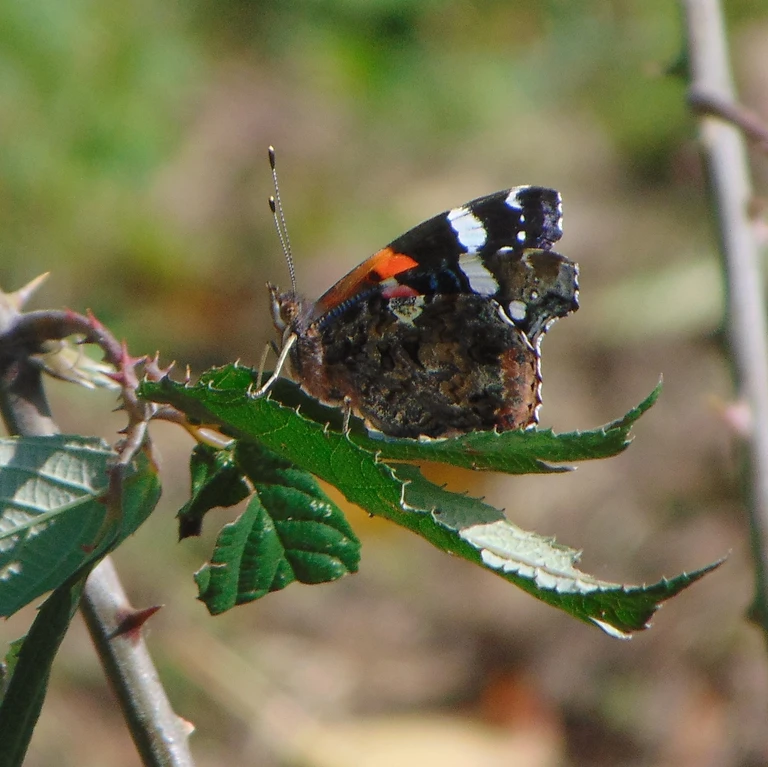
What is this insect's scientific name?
Vanessa atalanta
